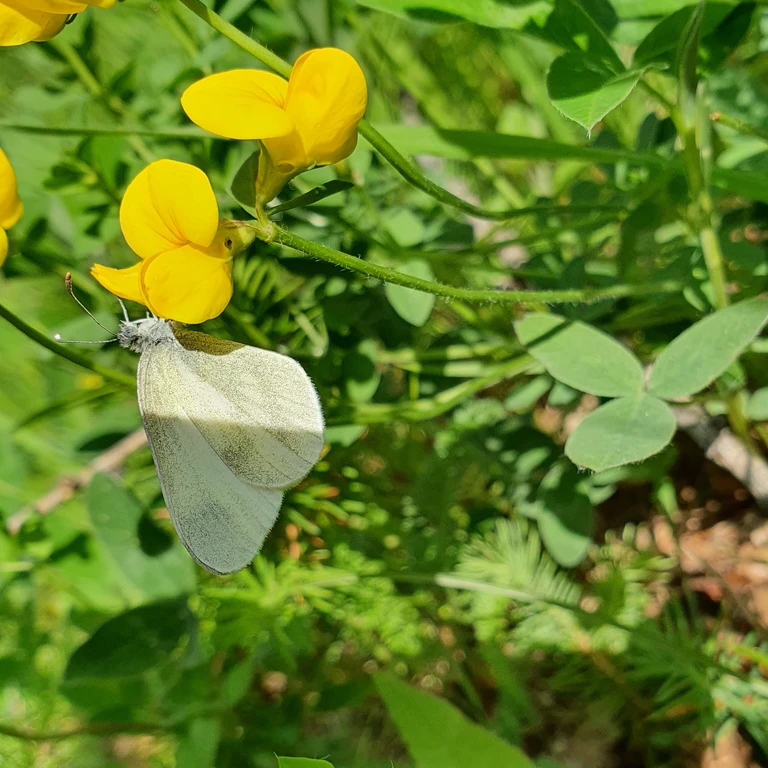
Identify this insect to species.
Leptidea sinapis/juvernica
